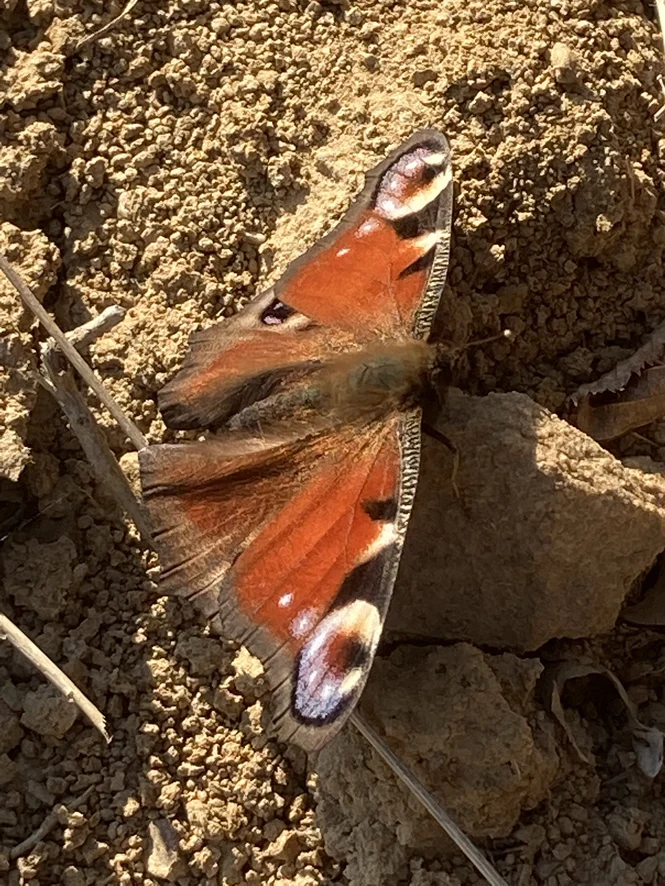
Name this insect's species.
Aglais io
